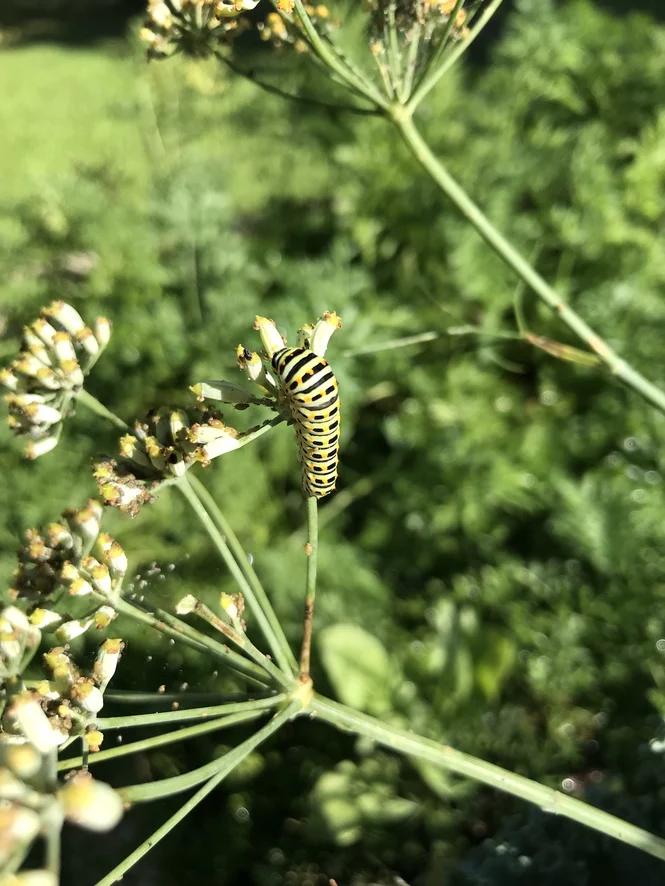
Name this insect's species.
Papilio machaon
